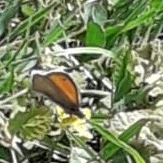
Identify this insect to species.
Coenonympha pamphilus
